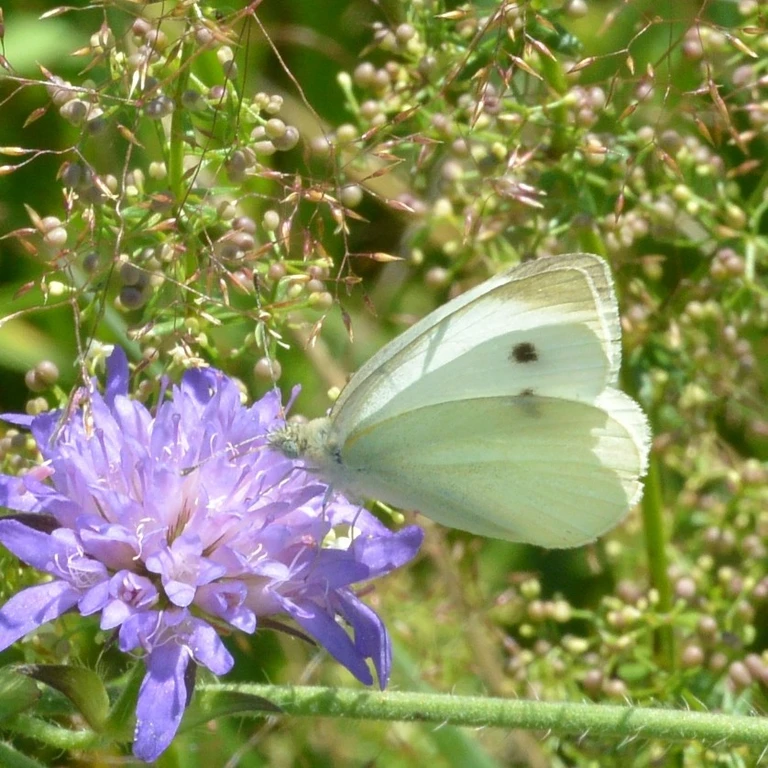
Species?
Pieris rapae
